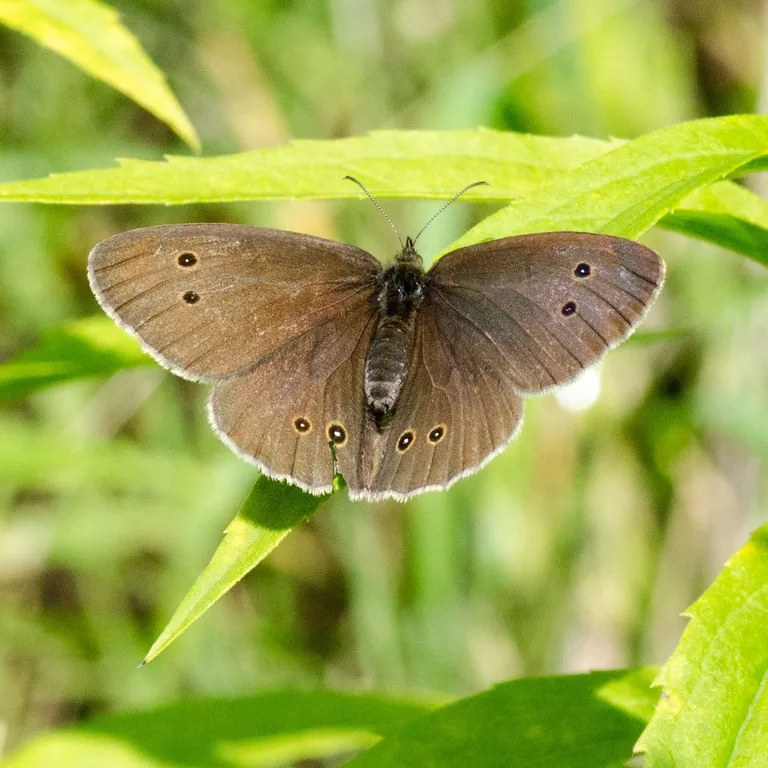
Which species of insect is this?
Aphantopus hyperantus
